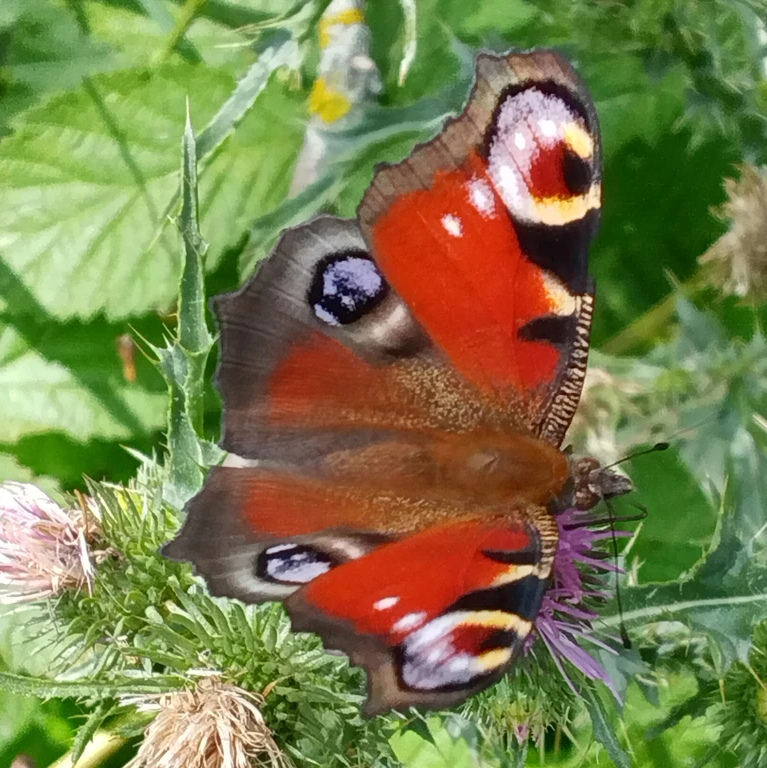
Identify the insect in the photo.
Aglais io
